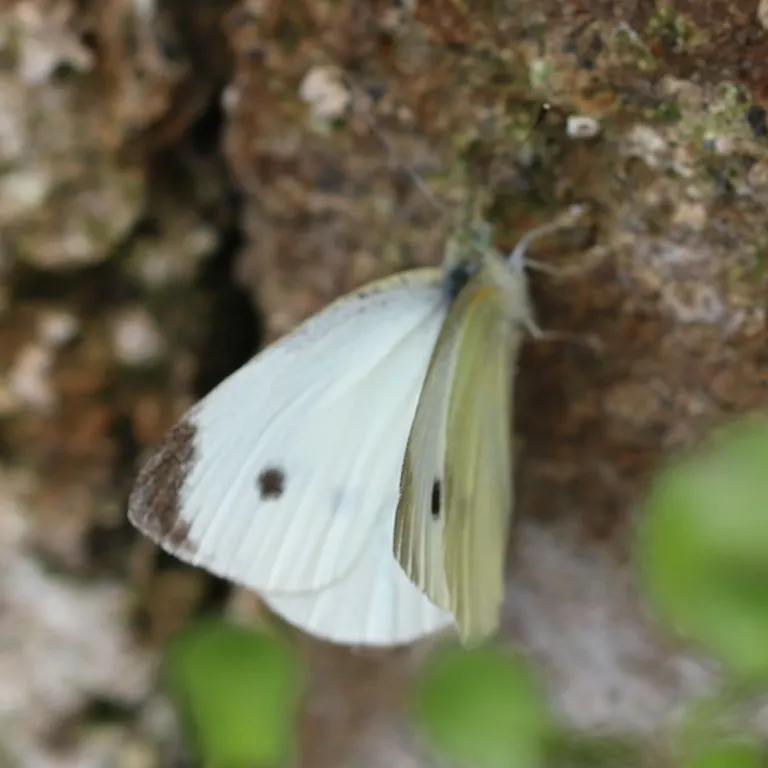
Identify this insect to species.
Pieris rapae
